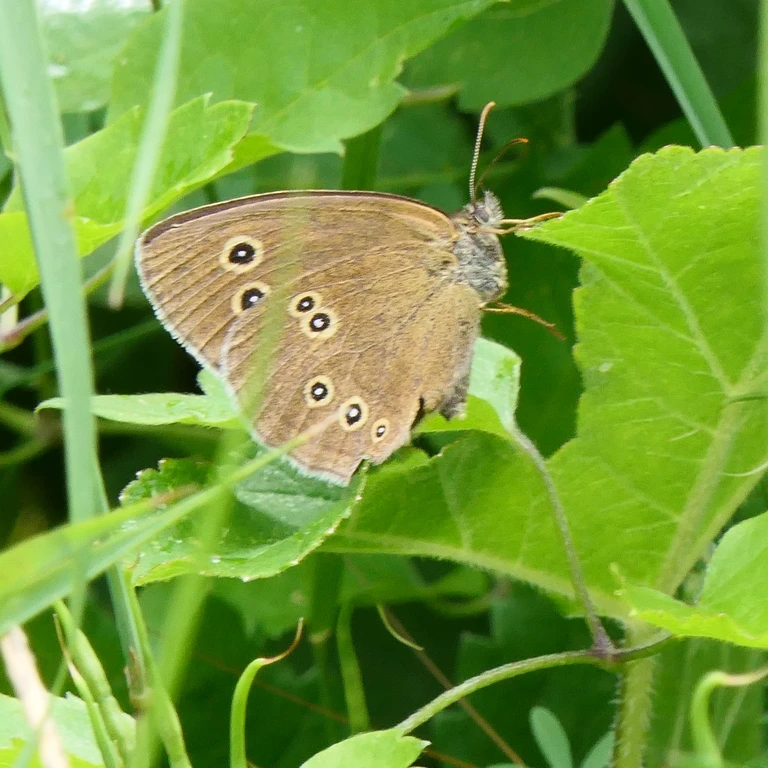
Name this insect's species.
Aphantopus hyperantus
